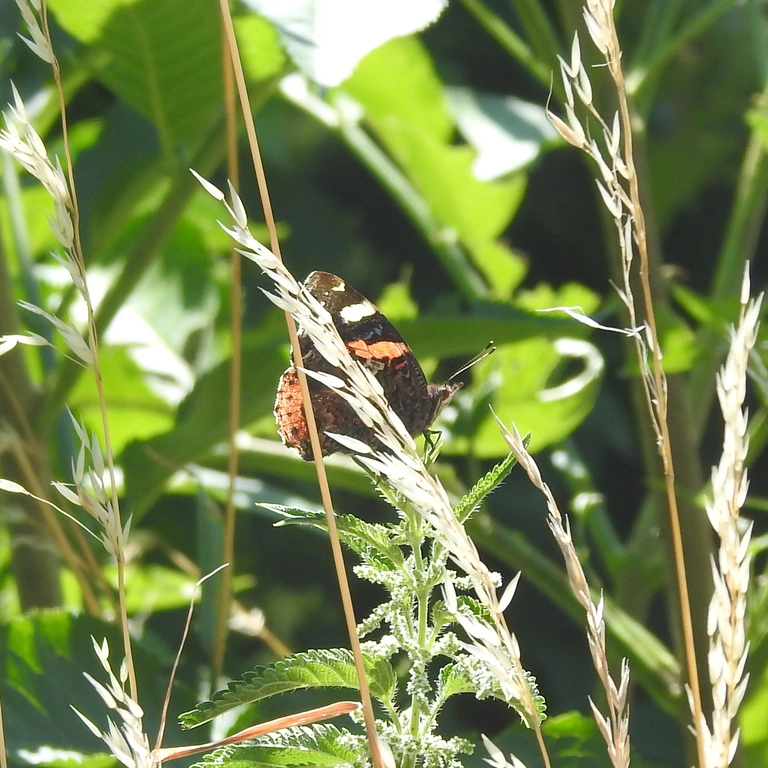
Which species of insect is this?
Vanessa atalanta
